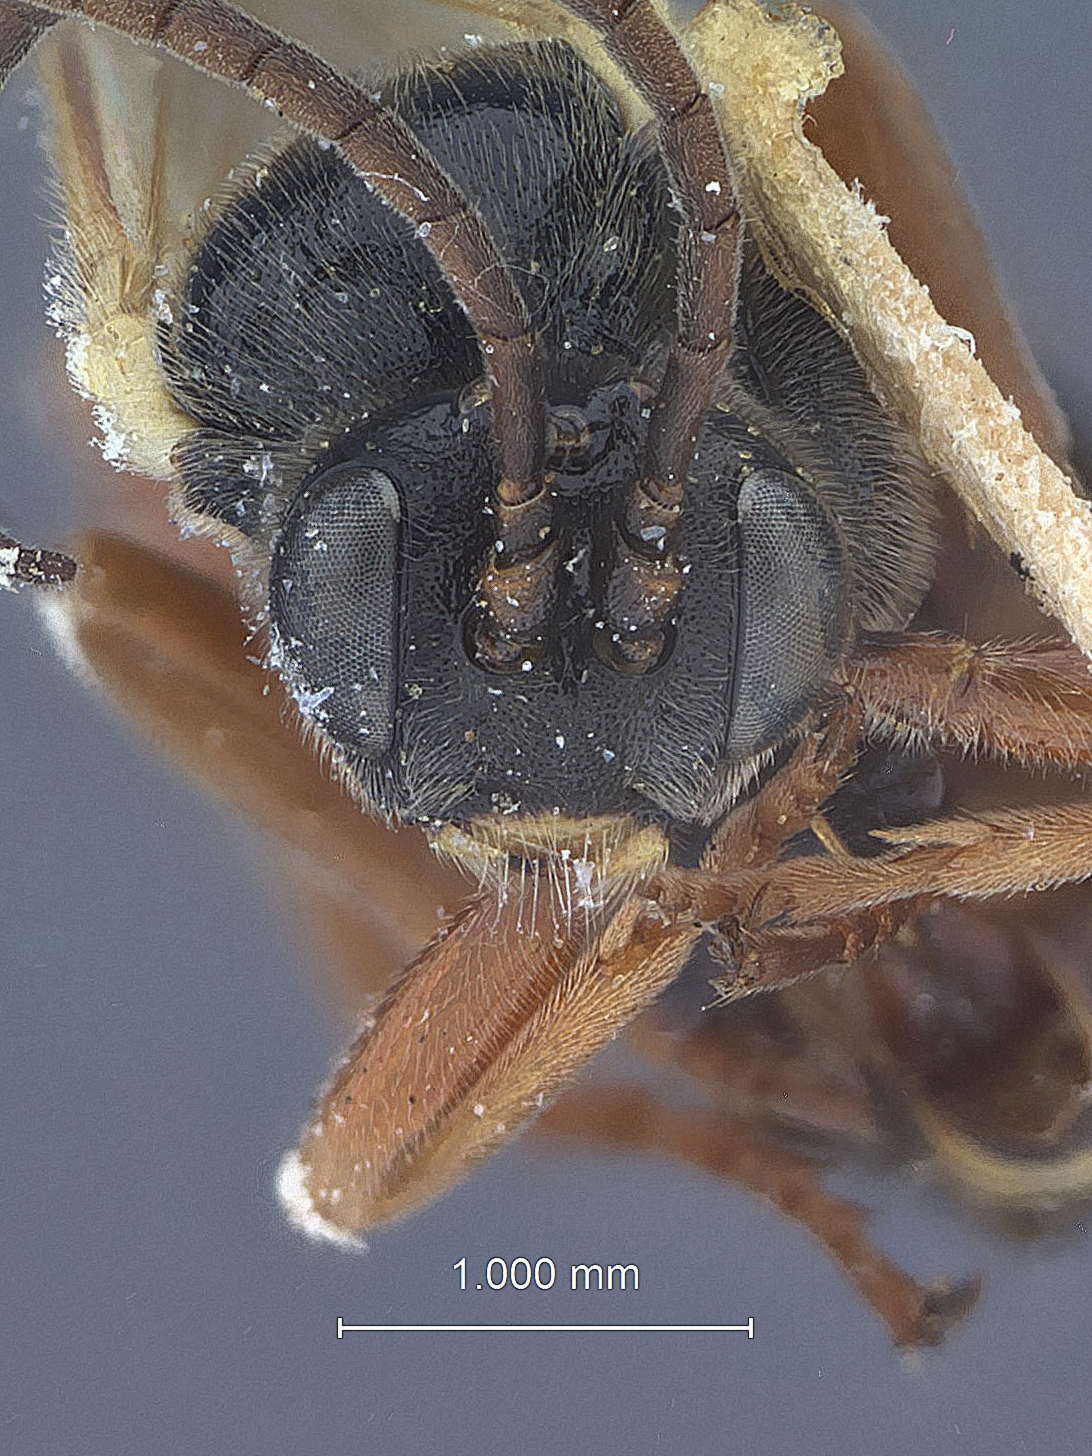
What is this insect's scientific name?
Ctenochira infans
